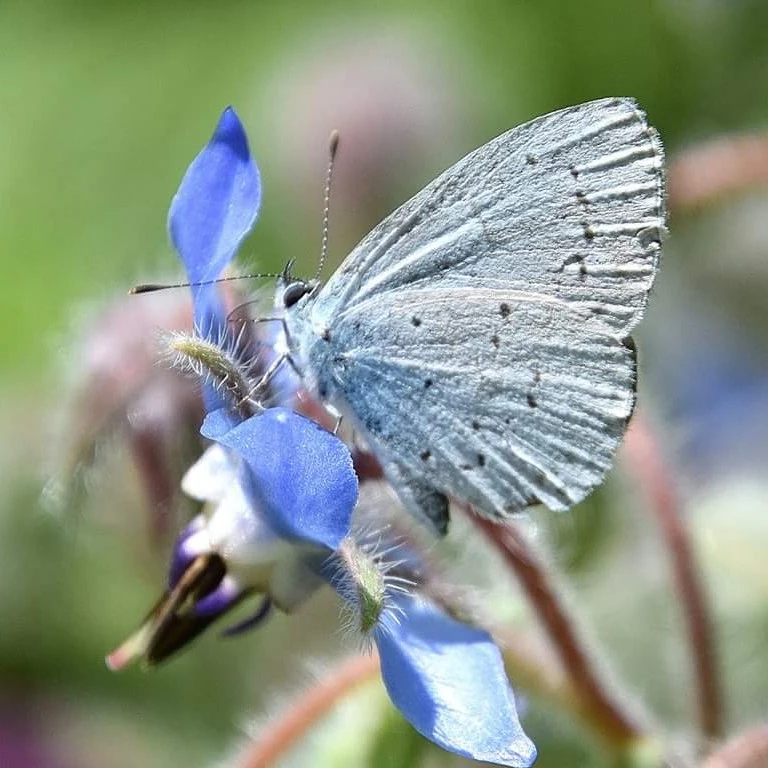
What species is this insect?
Celastrina argiolus
